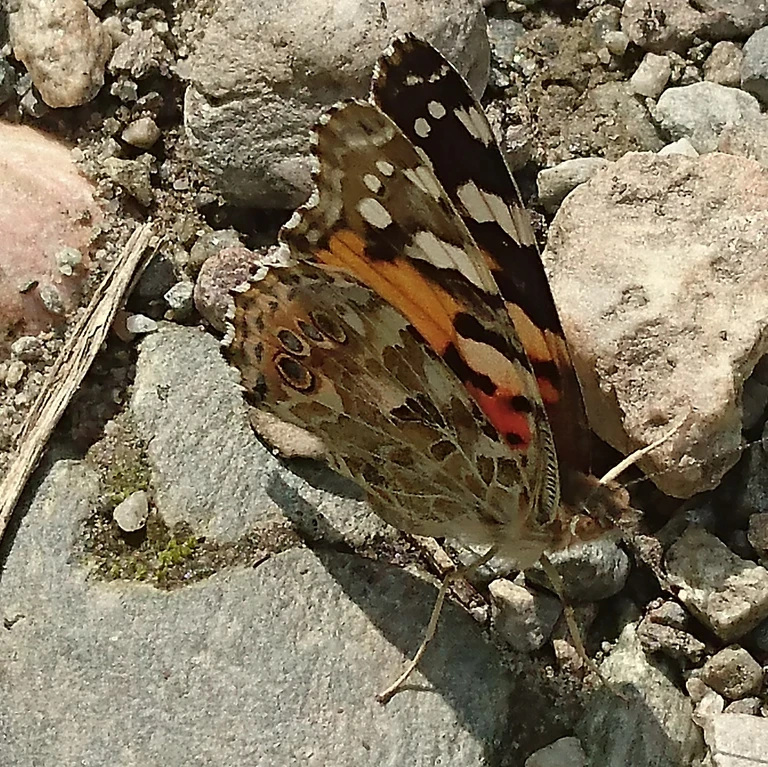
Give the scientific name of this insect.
Vanessa cardui
